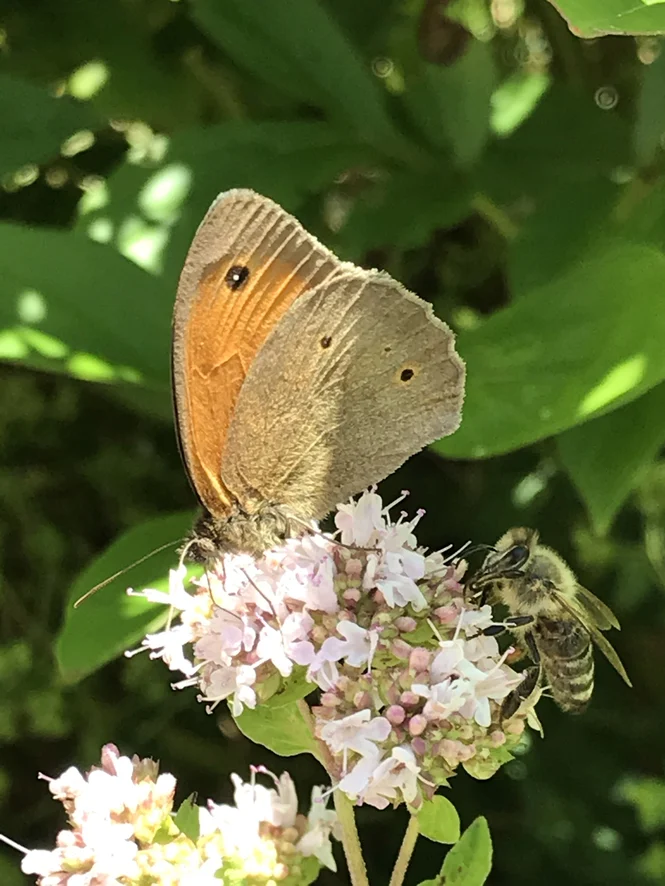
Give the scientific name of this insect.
Maniola jurtina
